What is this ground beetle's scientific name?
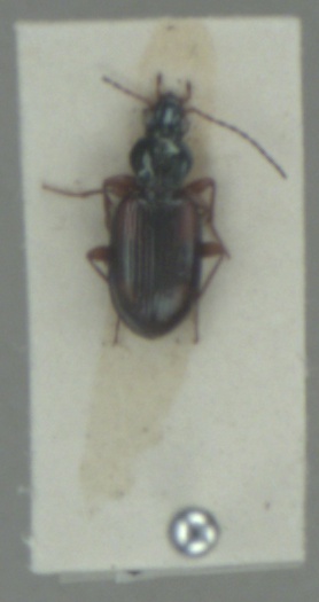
Bembidion tetracolum
